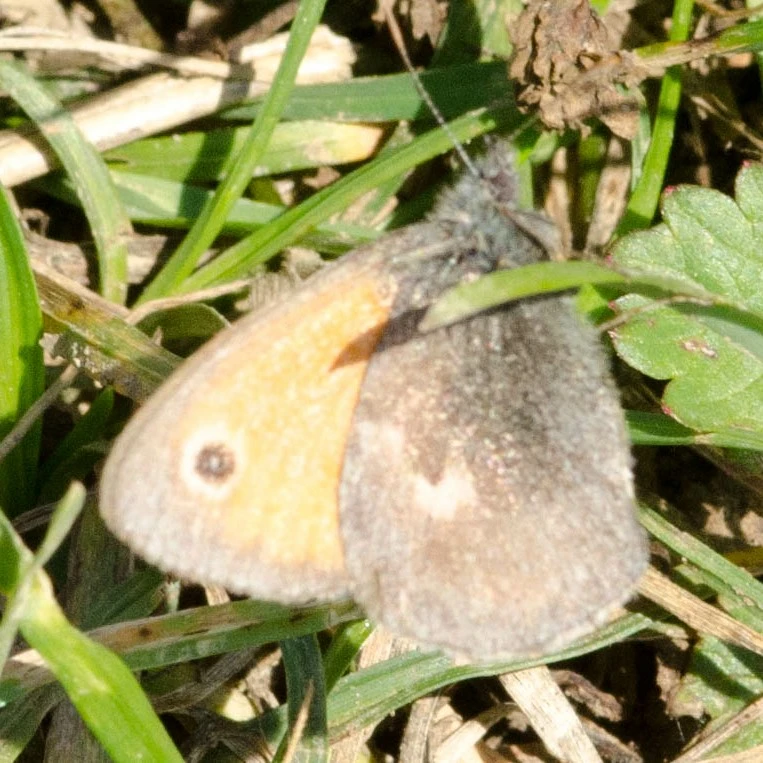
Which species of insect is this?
Coenonympha pamphilus
